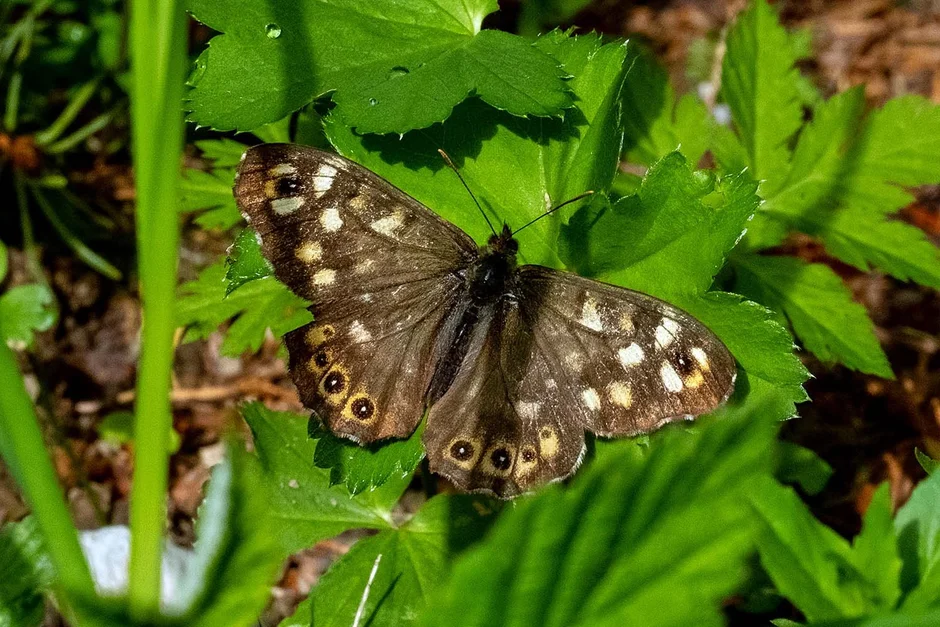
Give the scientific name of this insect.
Pararge aegeria
